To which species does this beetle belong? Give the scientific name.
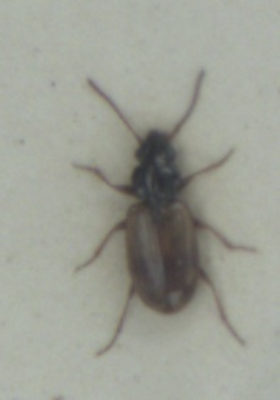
Bembidion ephippium
